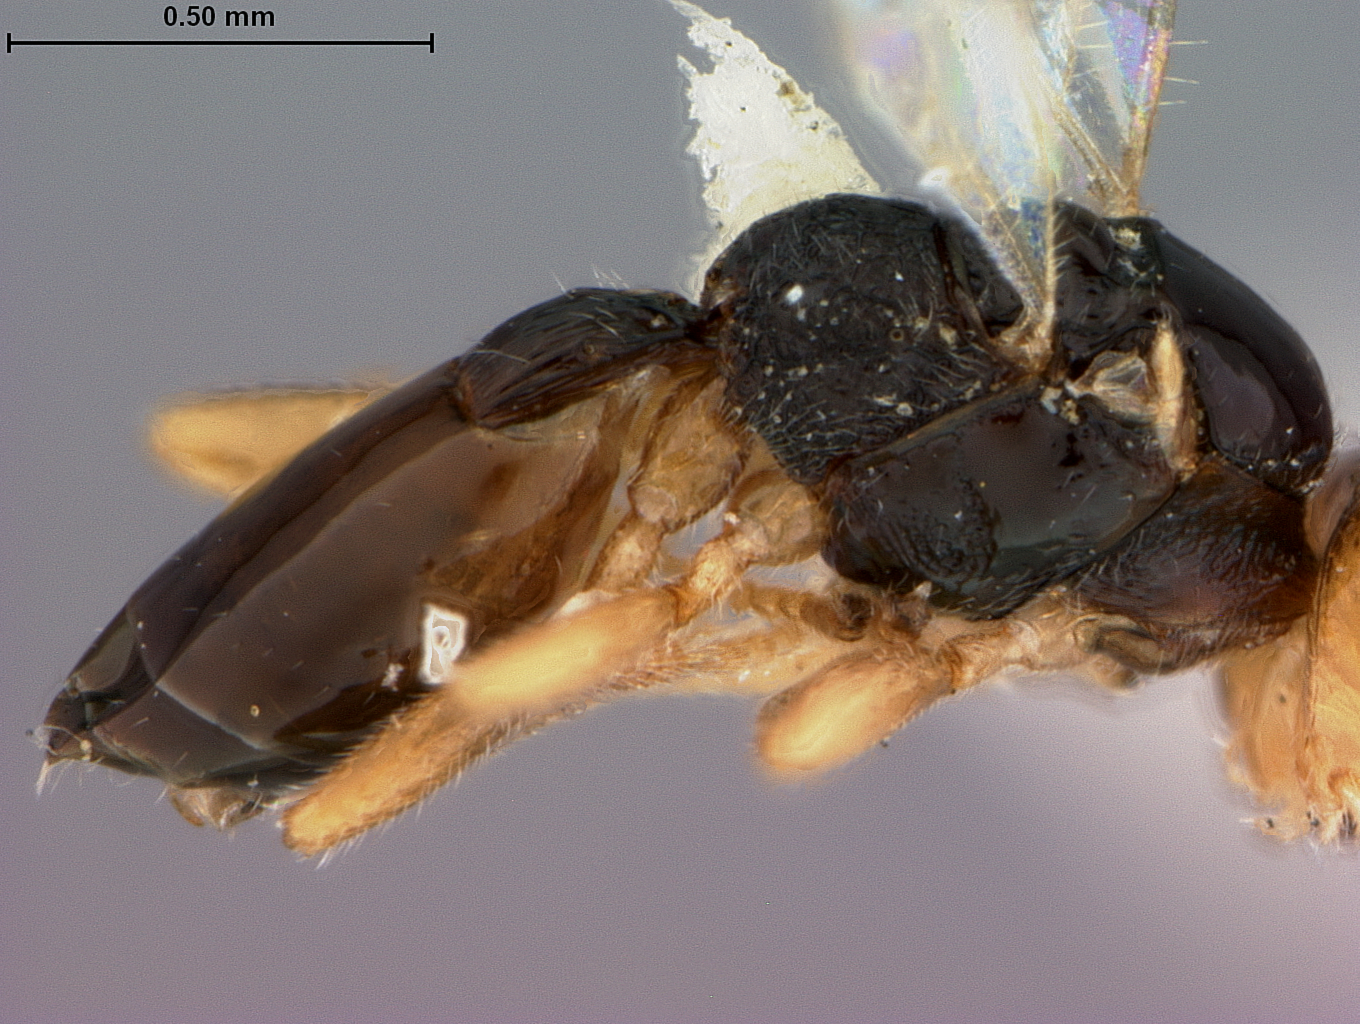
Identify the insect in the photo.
Leiophron pallidipennis
